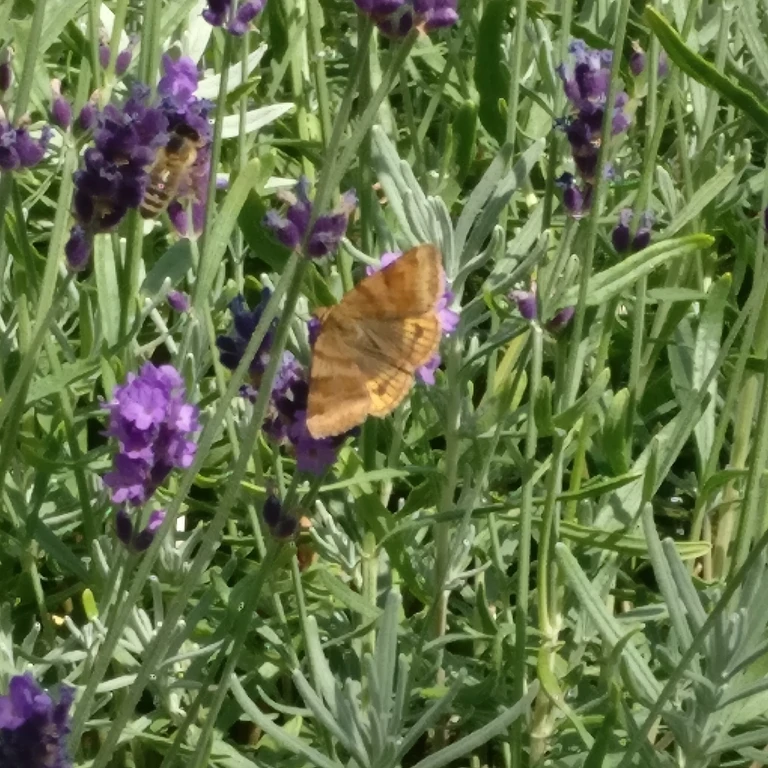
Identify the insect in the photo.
Euclidia glyphica
